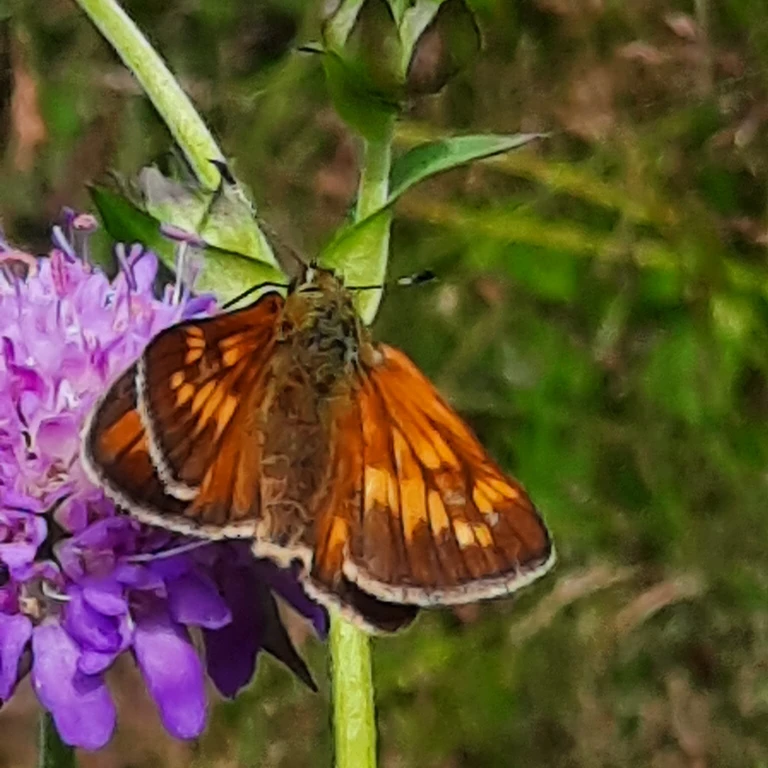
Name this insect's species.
Ochlodes sylvanus (also Ochlodes venata)
